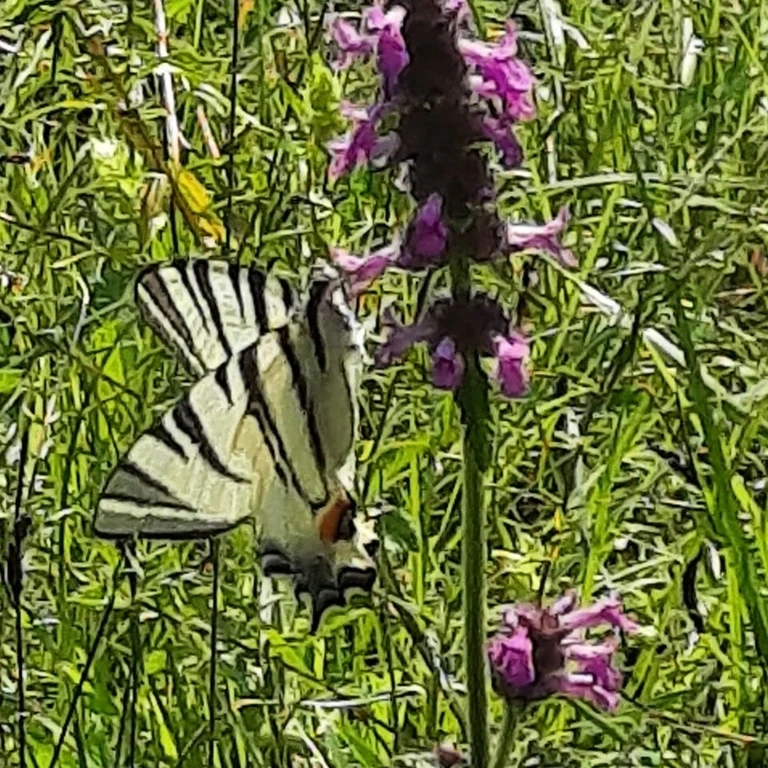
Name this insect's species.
Iphiclides podalirius
